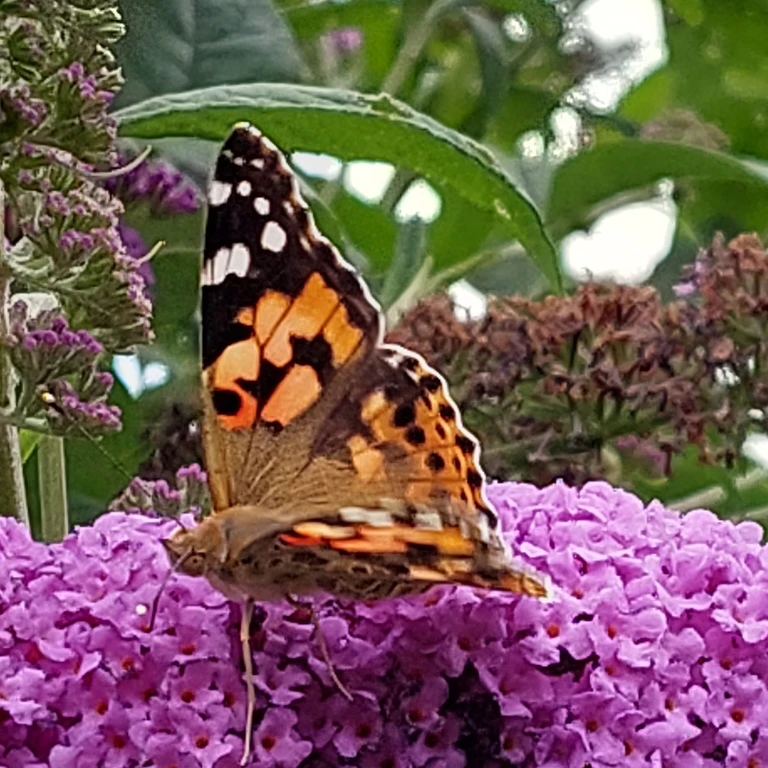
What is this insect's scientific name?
Vanessa cardui
